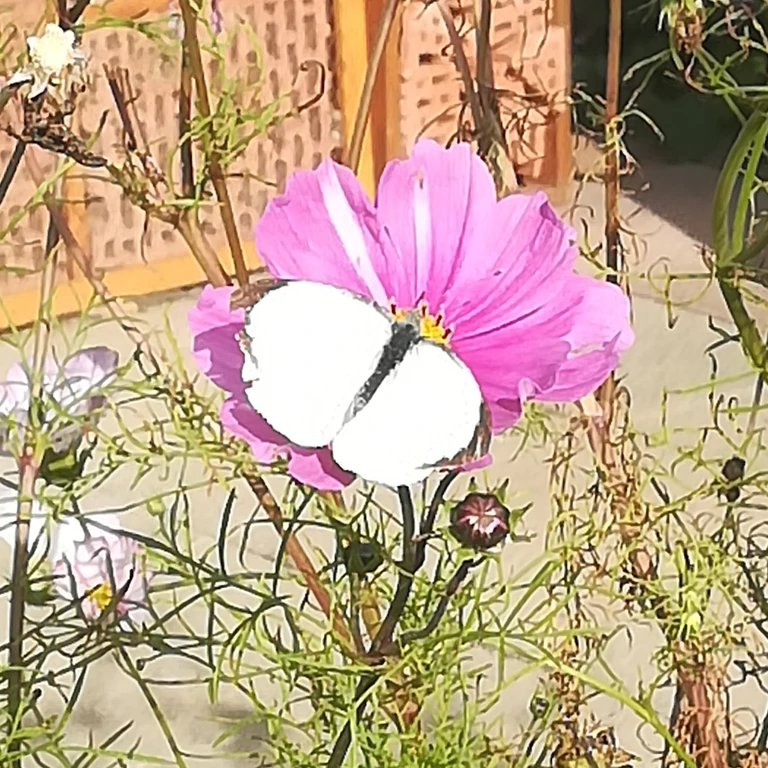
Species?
Pieris brassicae
